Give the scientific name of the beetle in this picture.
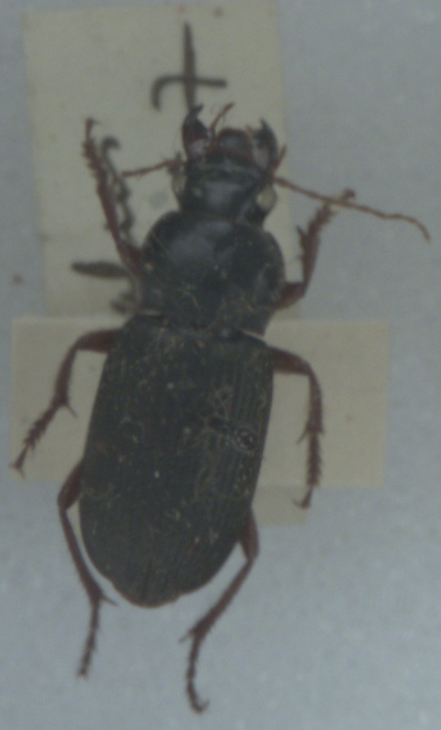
Harpalus rufipes
